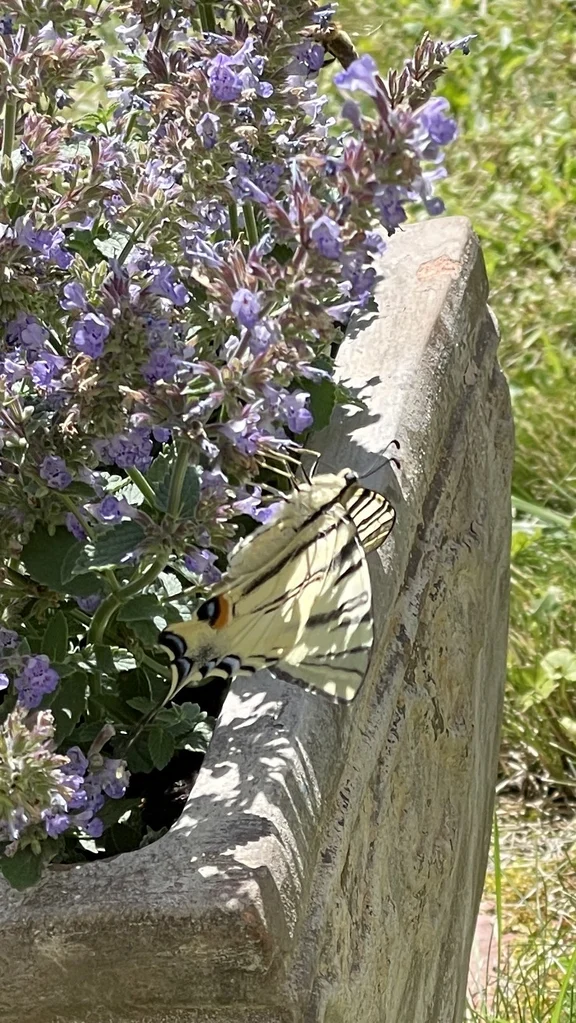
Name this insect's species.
Iphiclides podalirius
